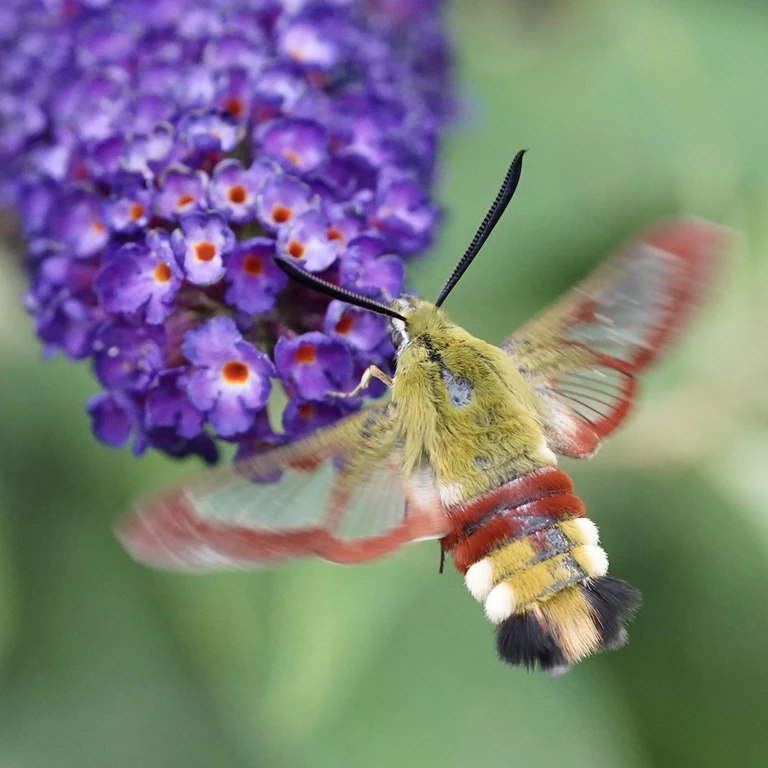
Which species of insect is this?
Hemaris fuciformis
